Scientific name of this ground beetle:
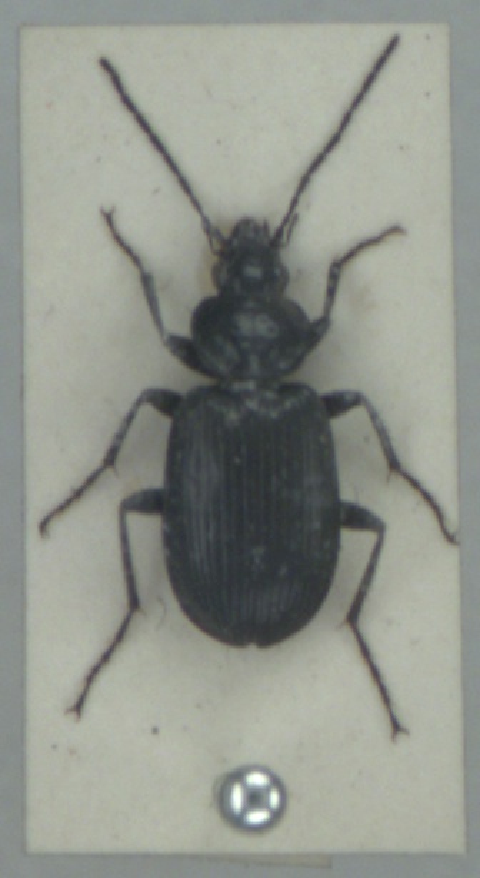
Agonum emarginatum
